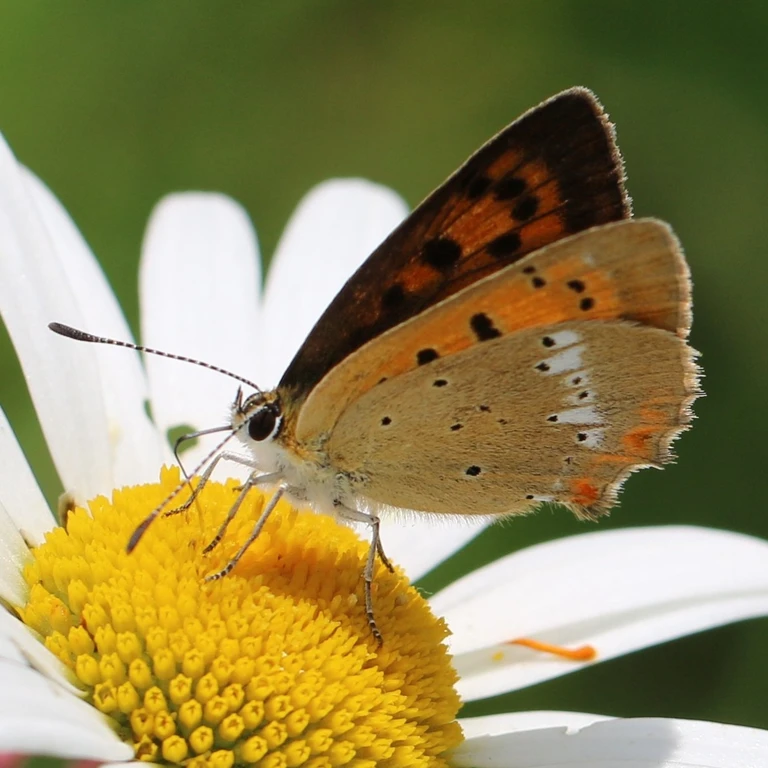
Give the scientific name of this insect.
Lycaena virgaureae
